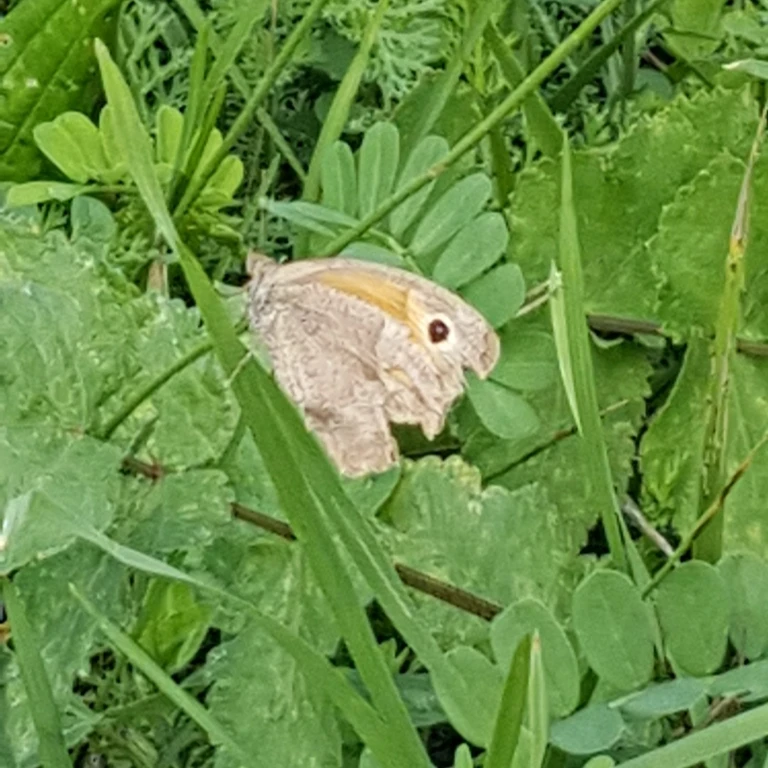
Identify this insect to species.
Maniola jurtina
